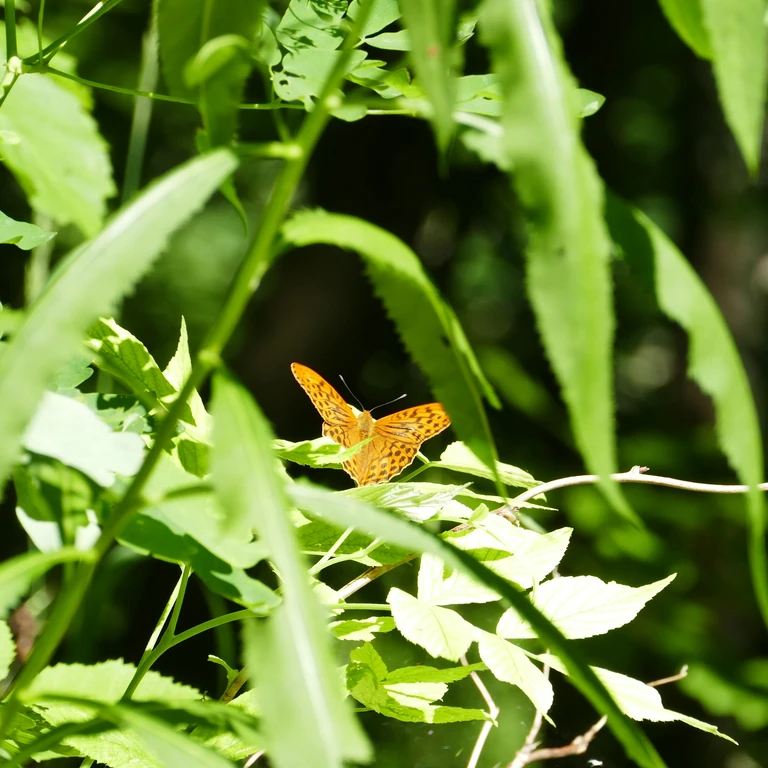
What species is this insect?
Argynnis paphia
